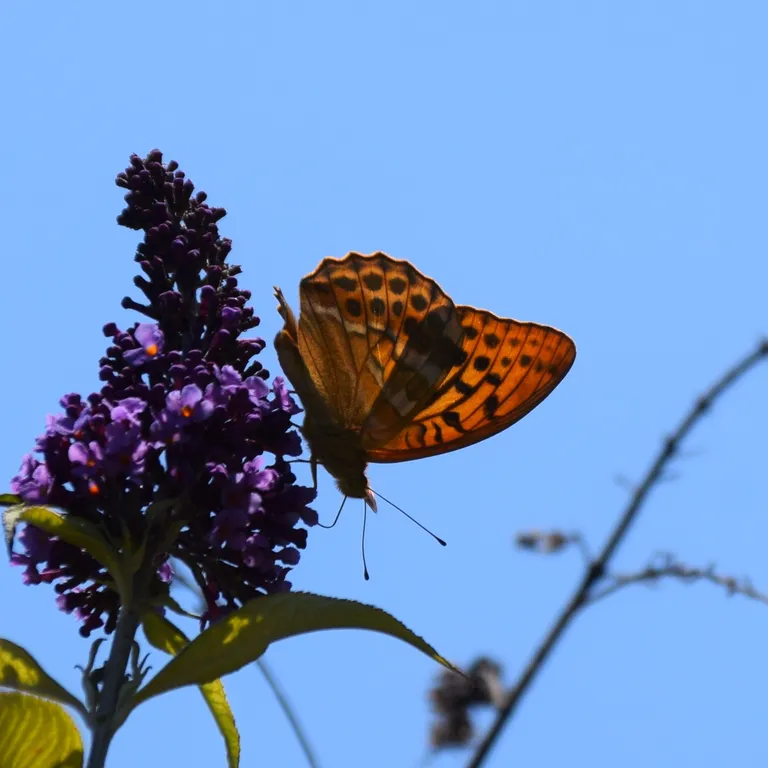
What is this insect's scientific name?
Argynnis paphia
